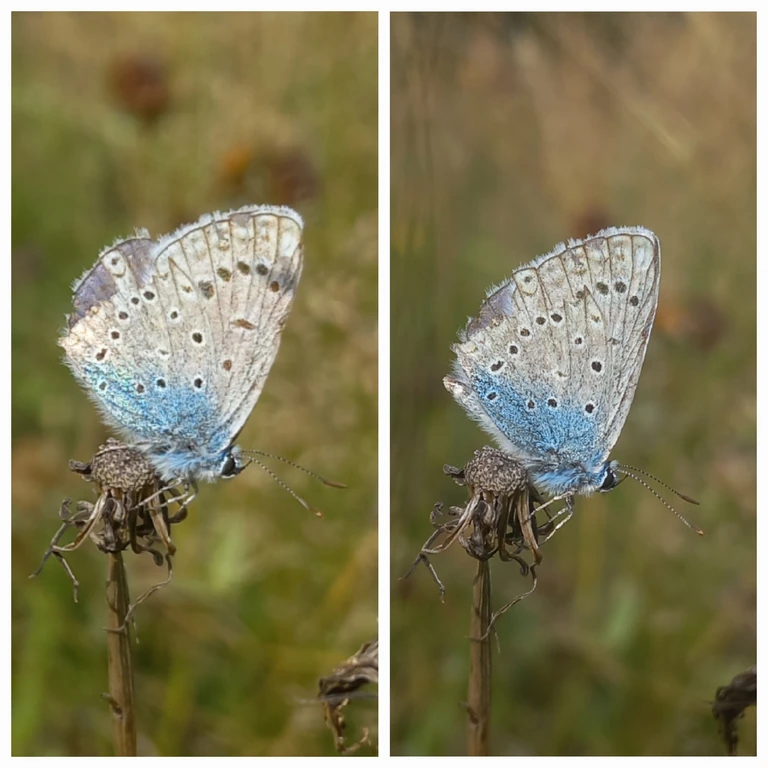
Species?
Polyommatus icarus
